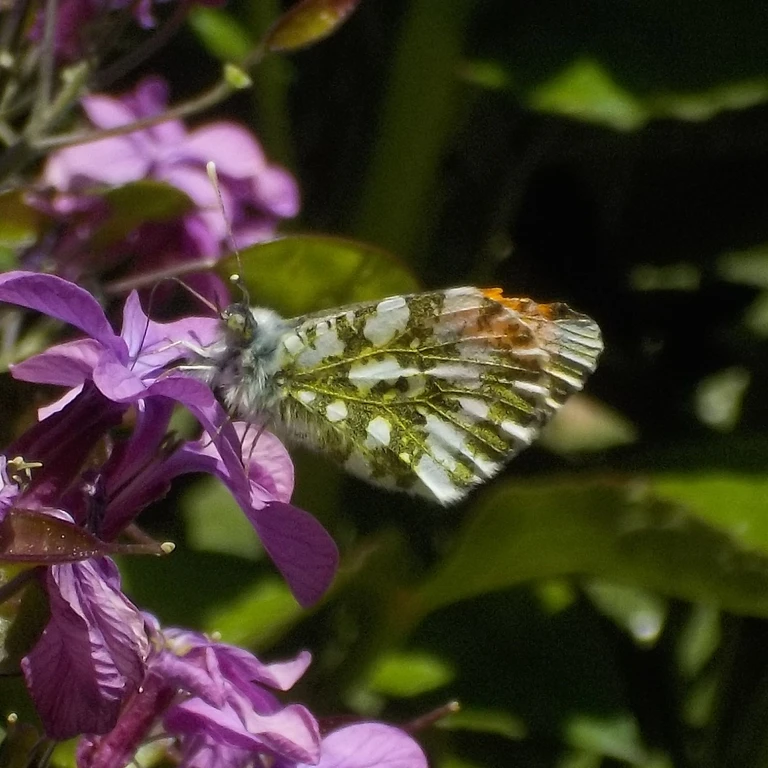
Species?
Anthocharis cardamines
